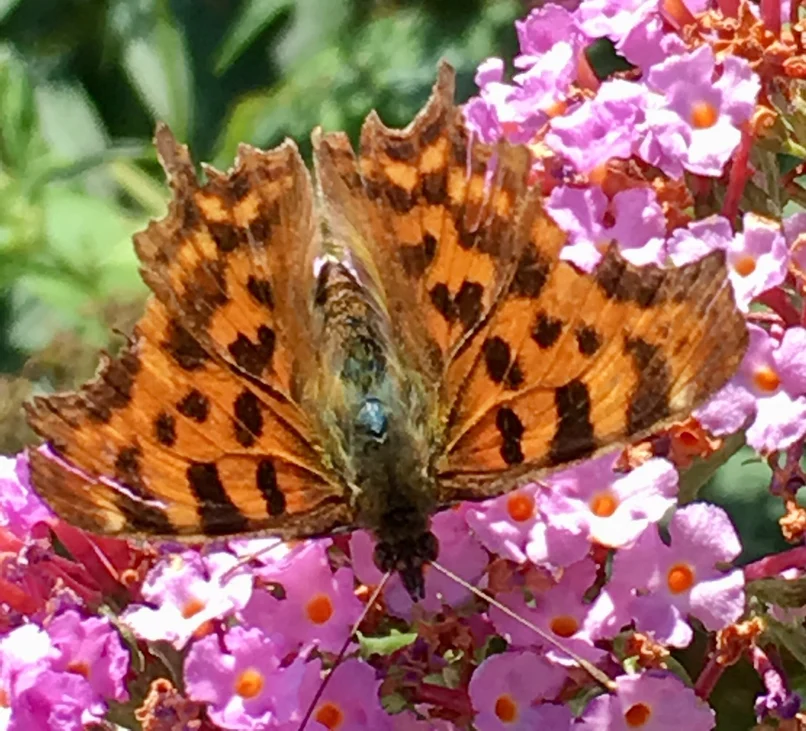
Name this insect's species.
Polygonia c-album
